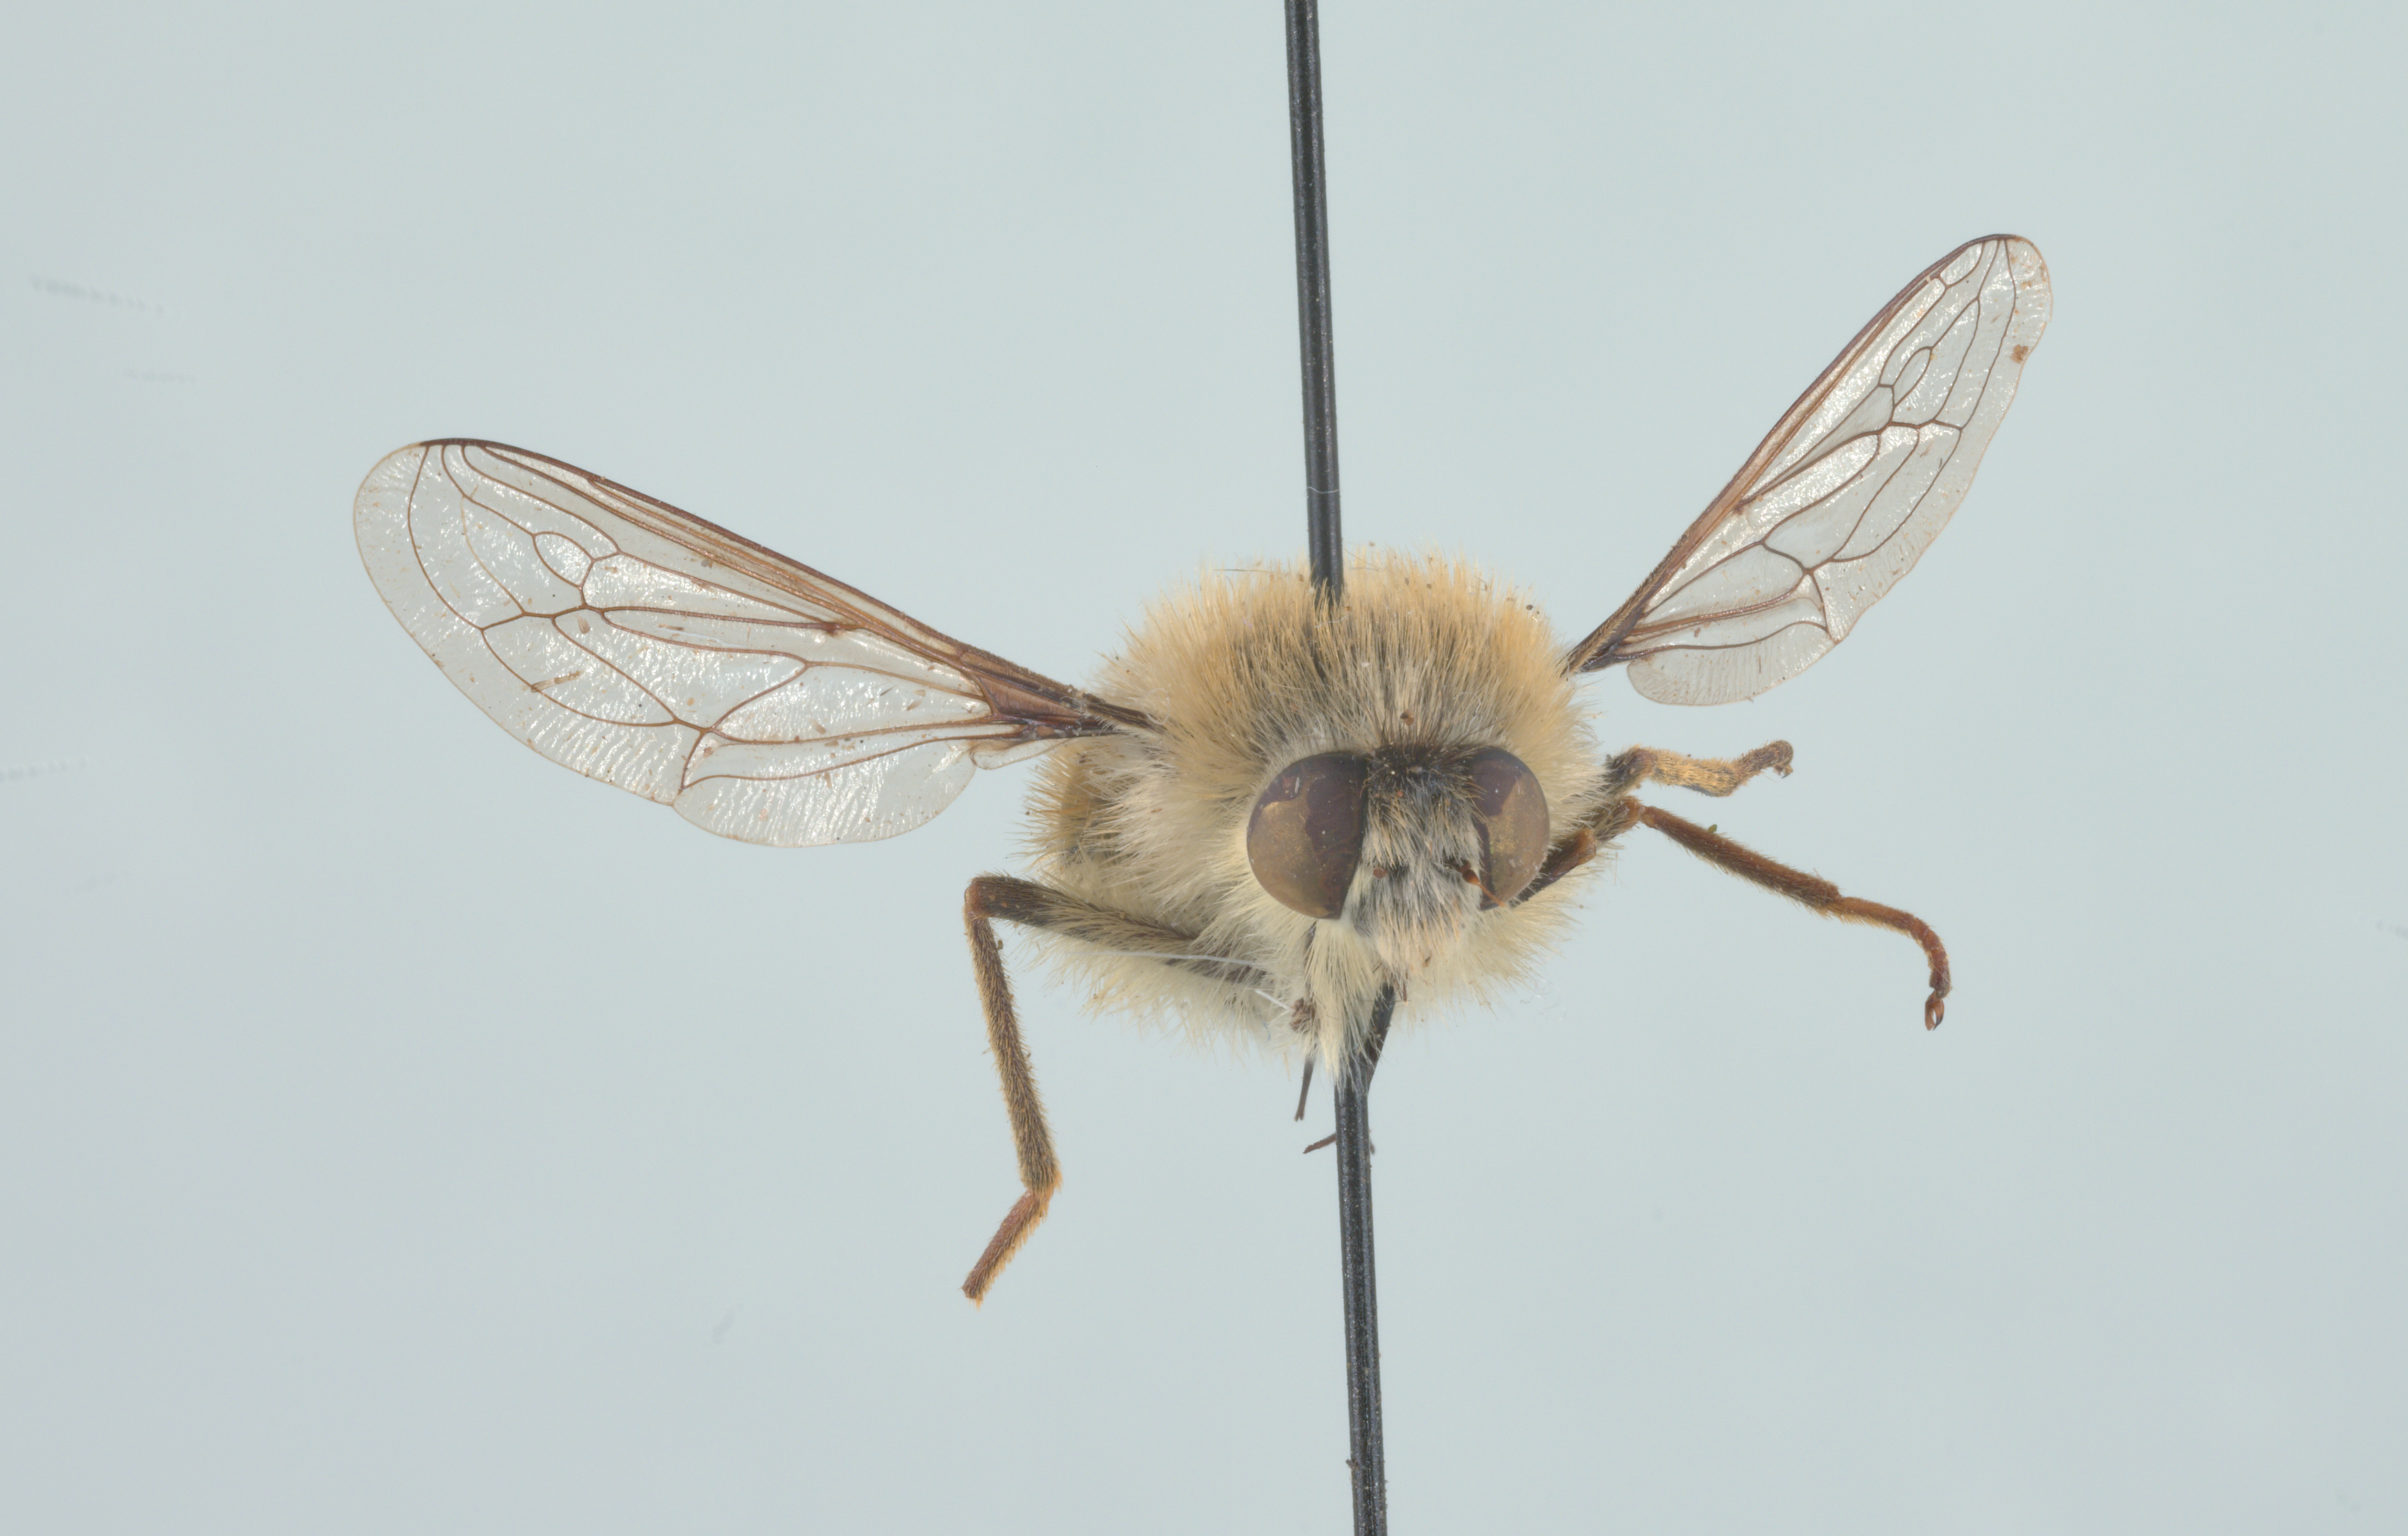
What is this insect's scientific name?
Fallenia fasciata
